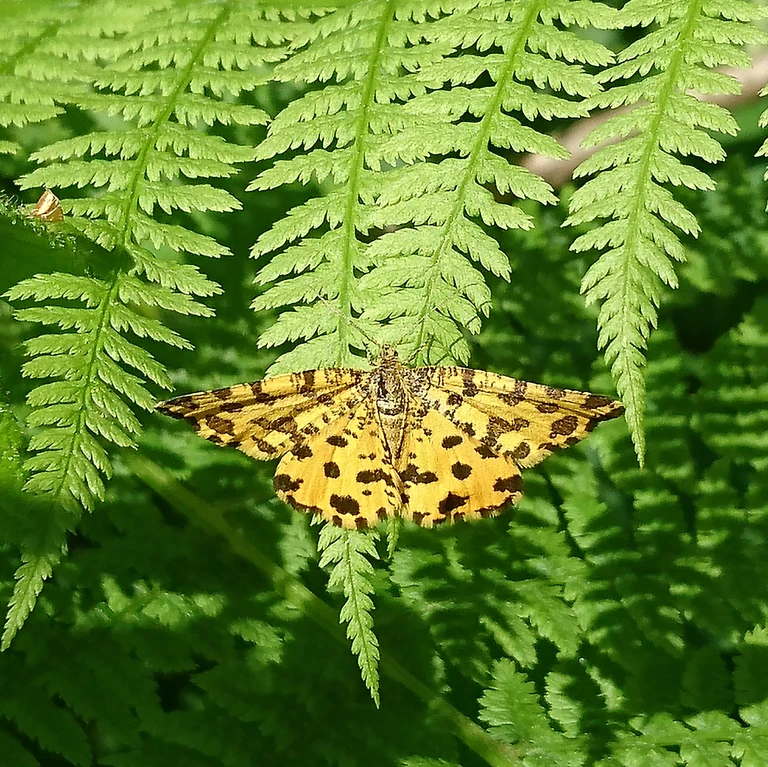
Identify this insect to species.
Pseudopanthera macularia
